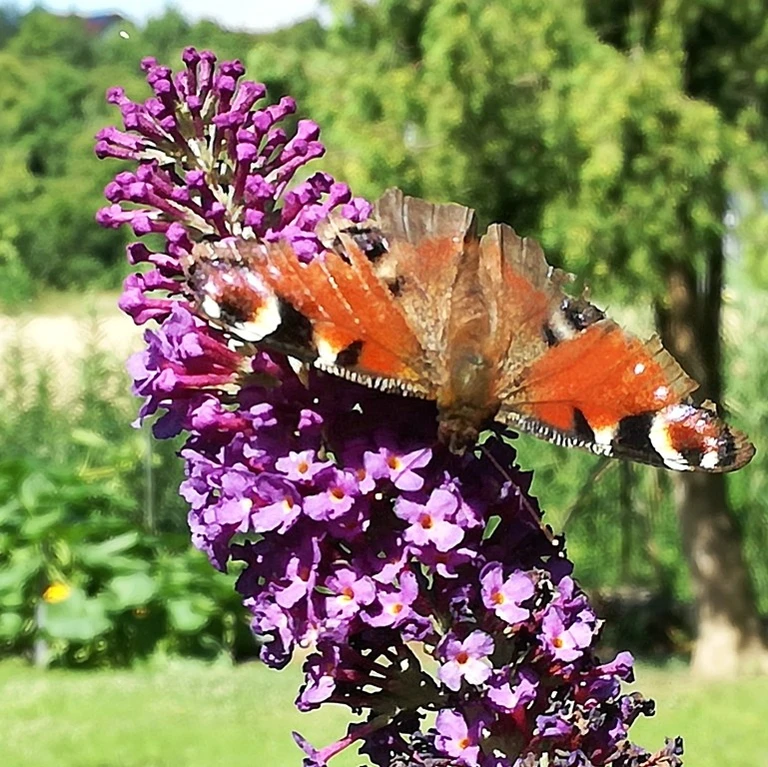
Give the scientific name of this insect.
Aglais io
